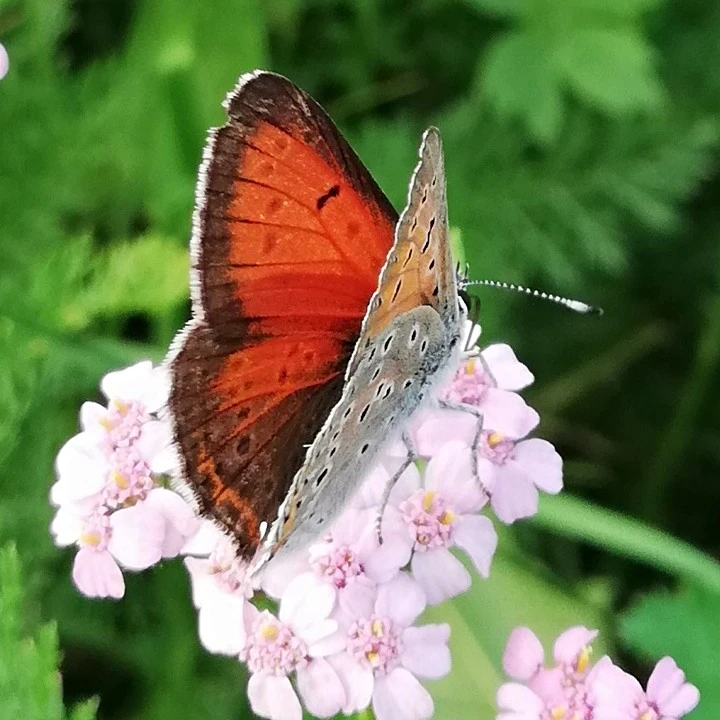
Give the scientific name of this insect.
Lycaena hippothoe (also Palaeochrysophanus hippothoe)
